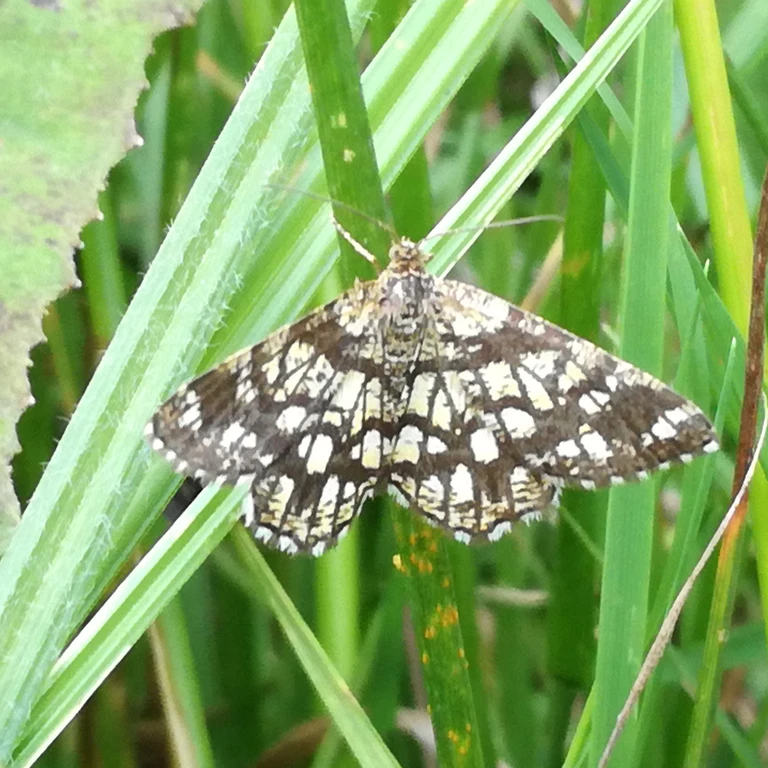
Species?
Chiasmia clathrata
